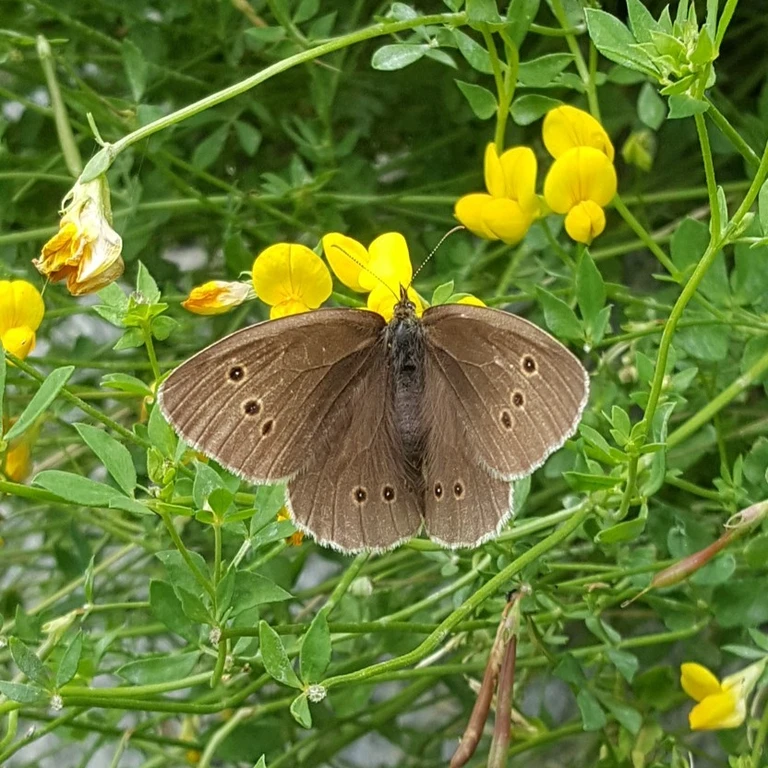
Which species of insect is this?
Aphantopus hyperantus
